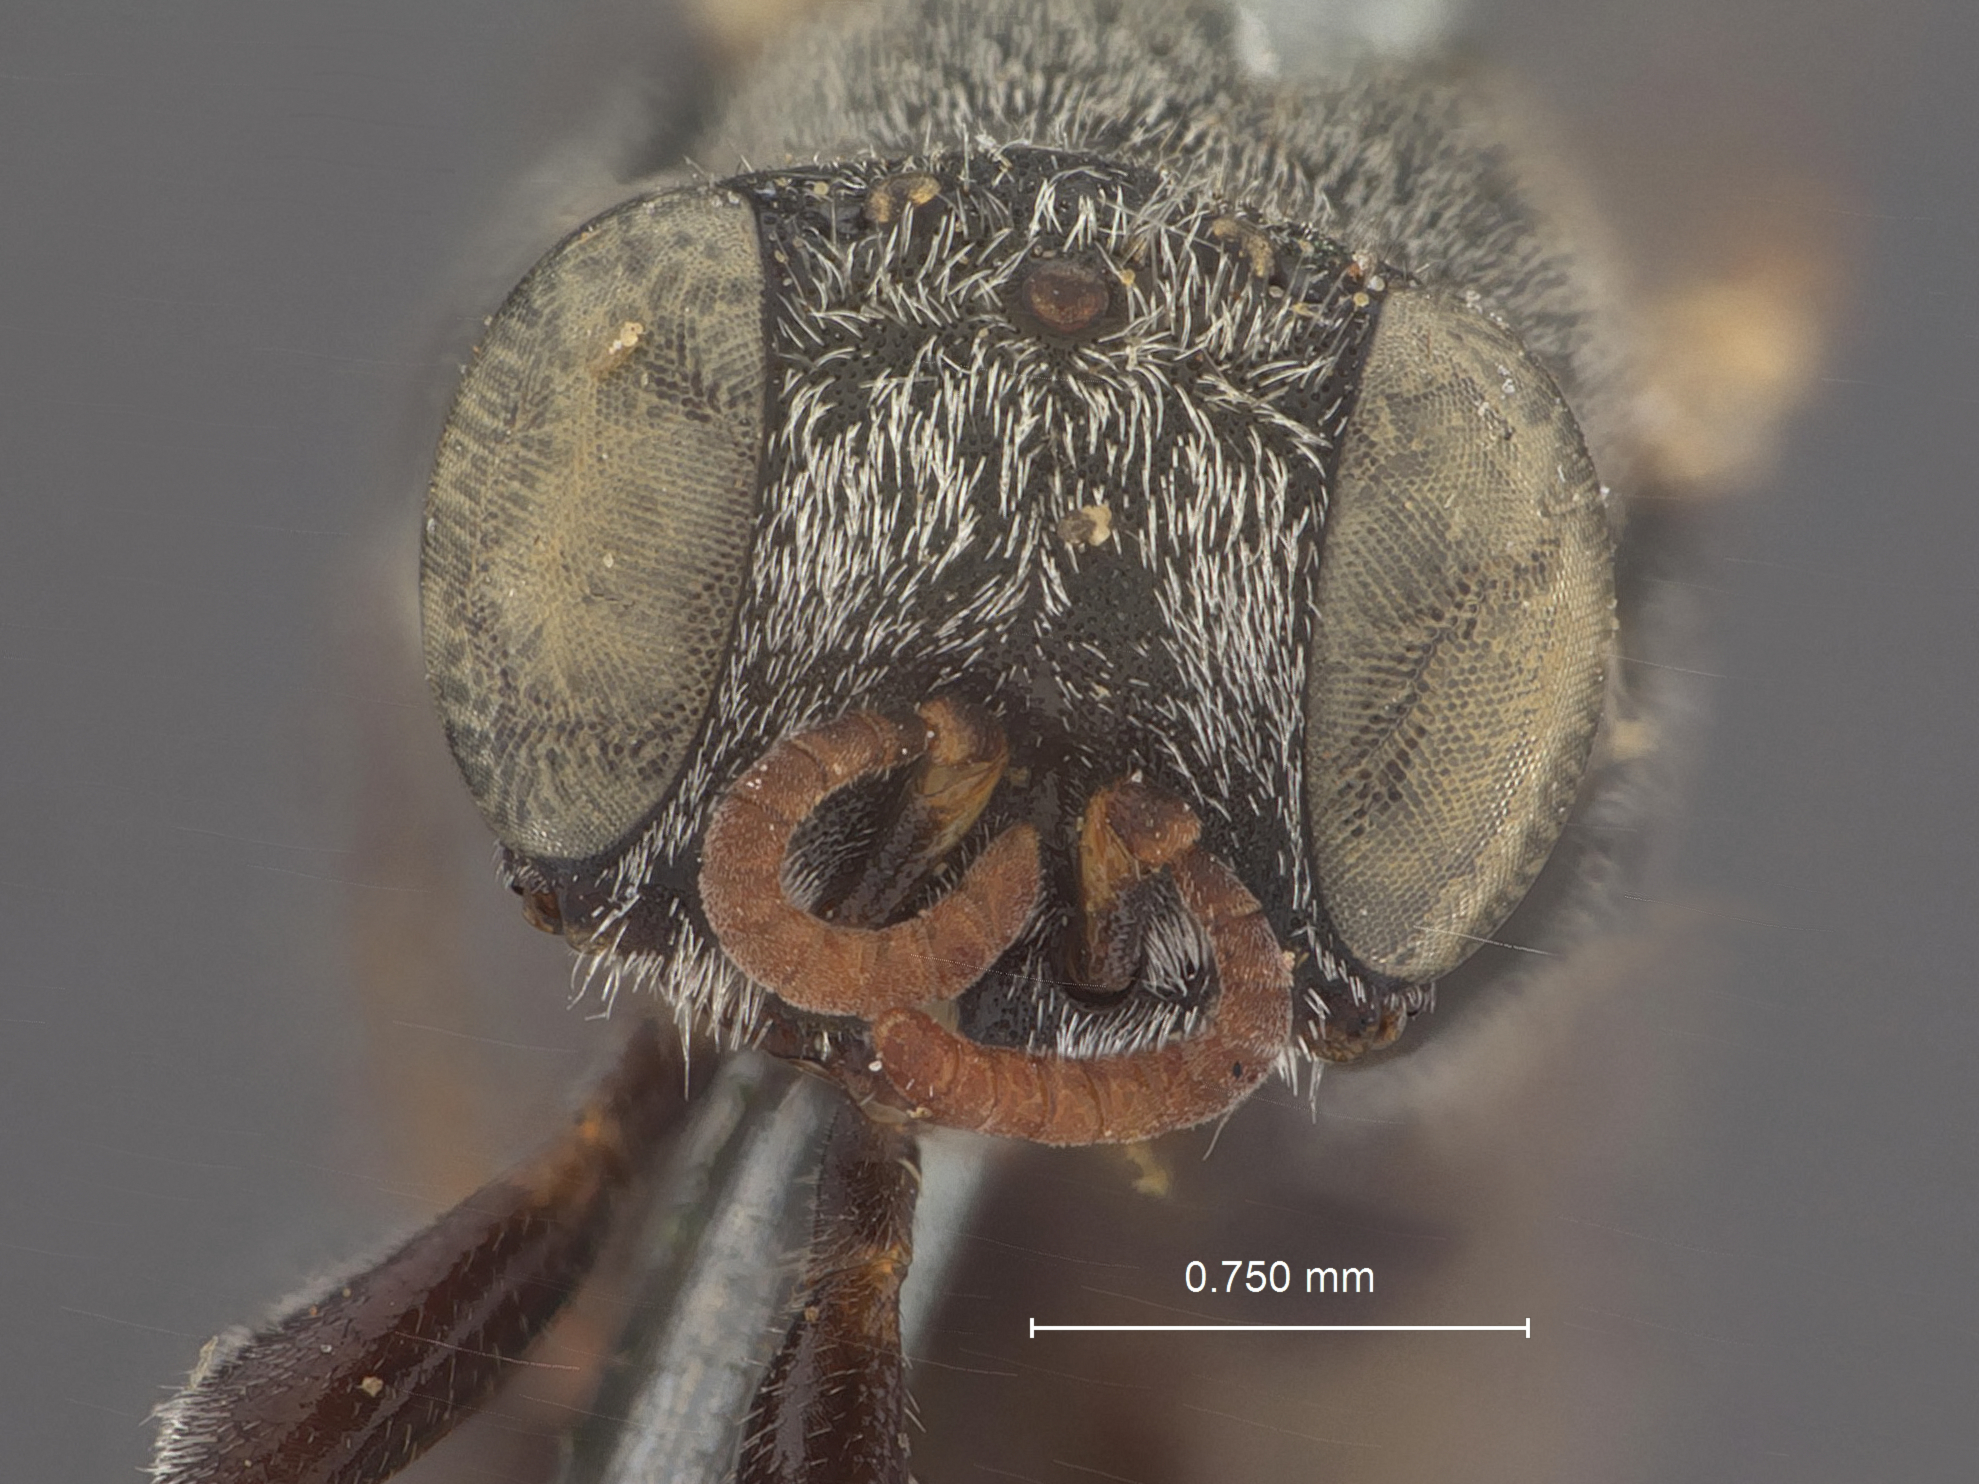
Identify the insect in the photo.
Oxybelus varicoloratus
